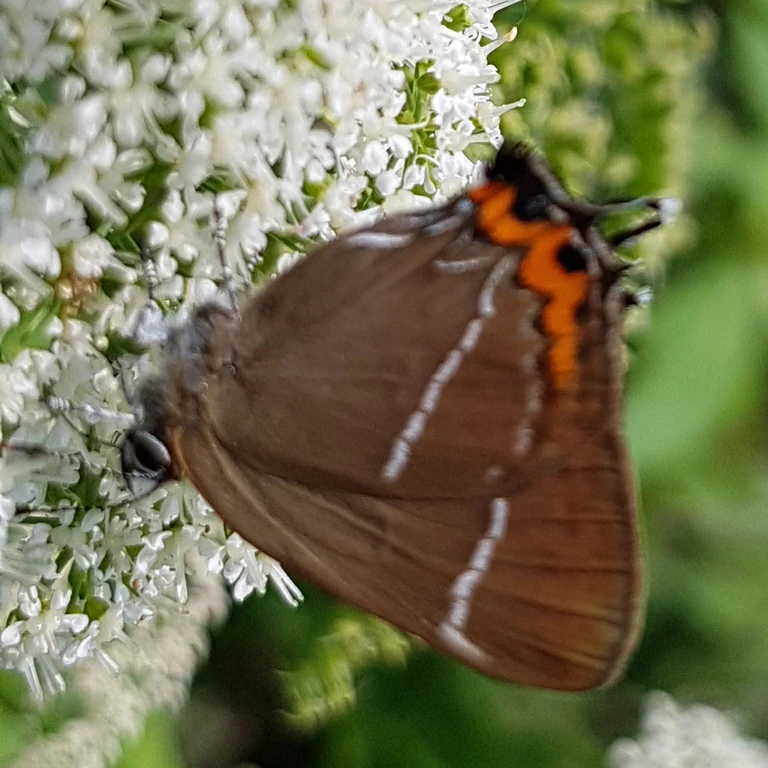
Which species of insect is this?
Satyrium w-album
